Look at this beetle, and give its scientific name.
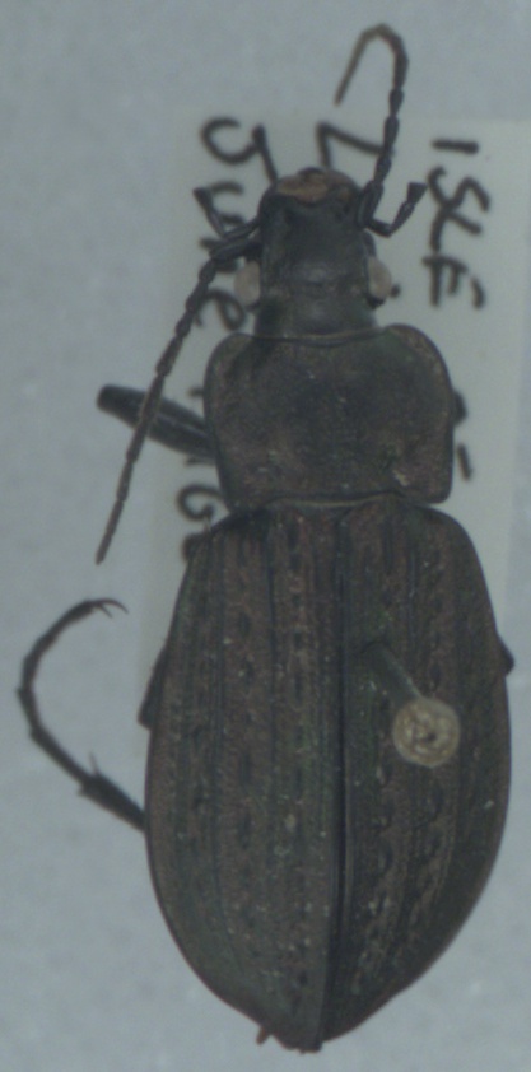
Carabus granulatus
